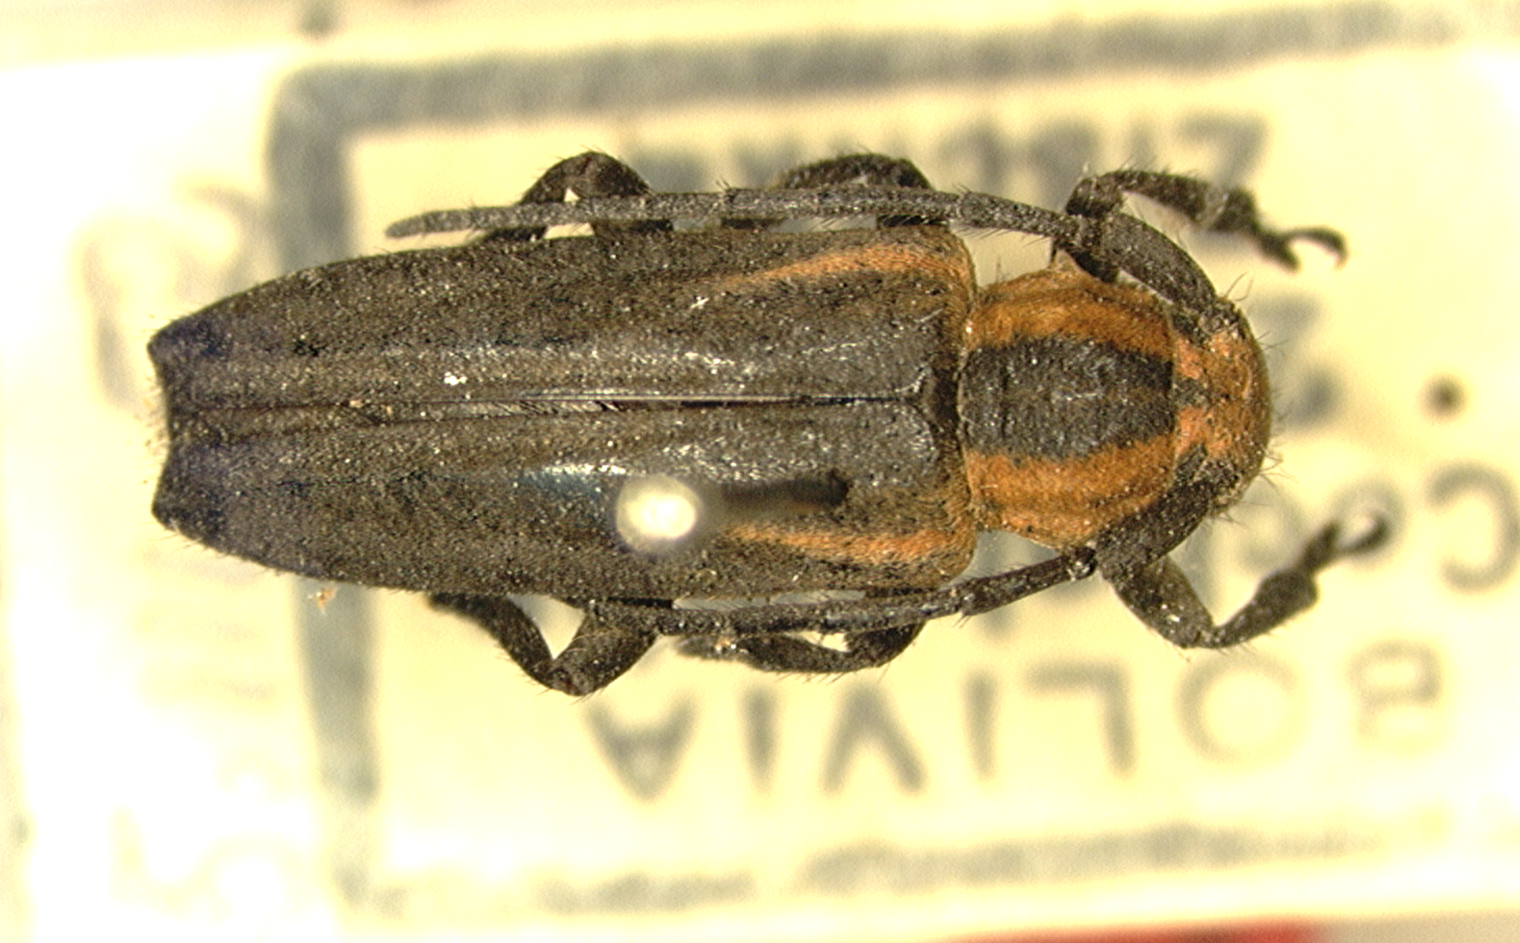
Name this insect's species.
Bisaltes monticola
